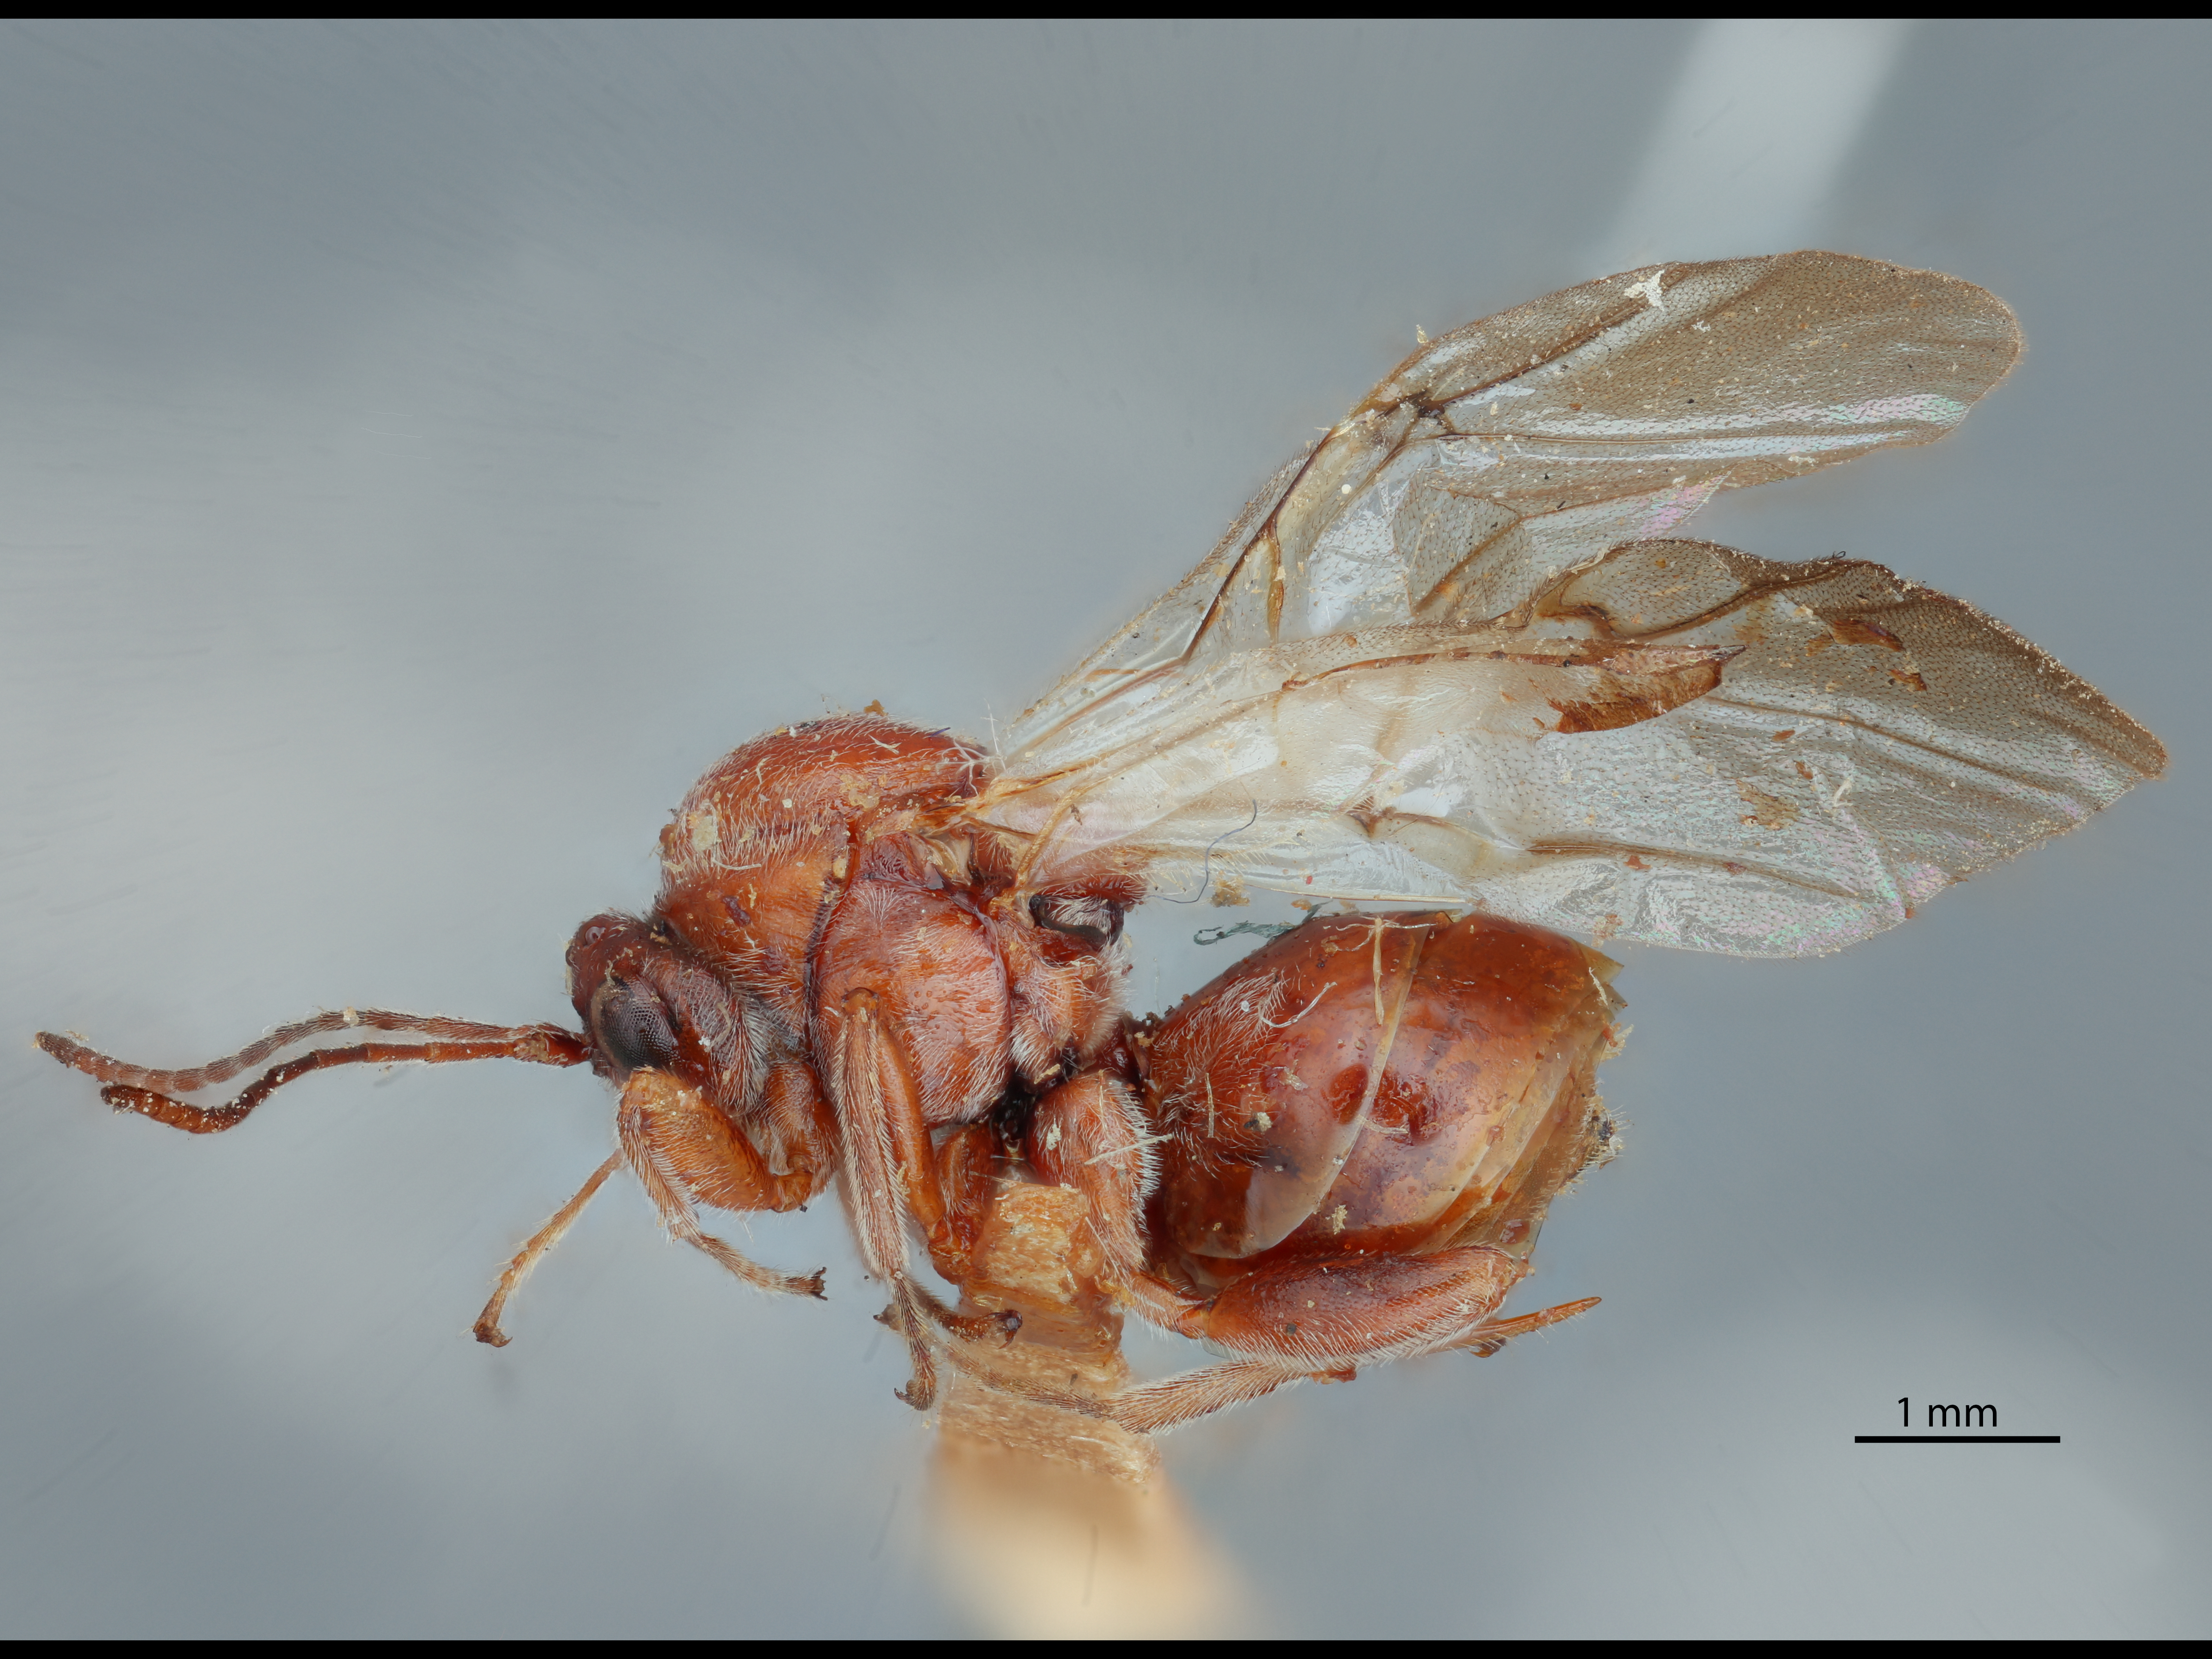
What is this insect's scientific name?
Andricus spongiola
